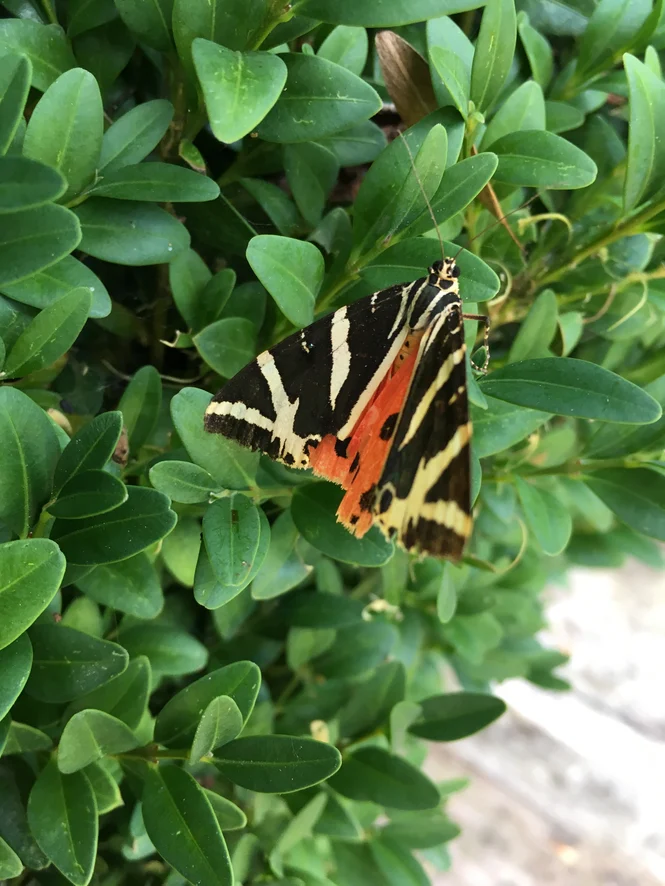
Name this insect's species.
Euplagia quadripunctaria
